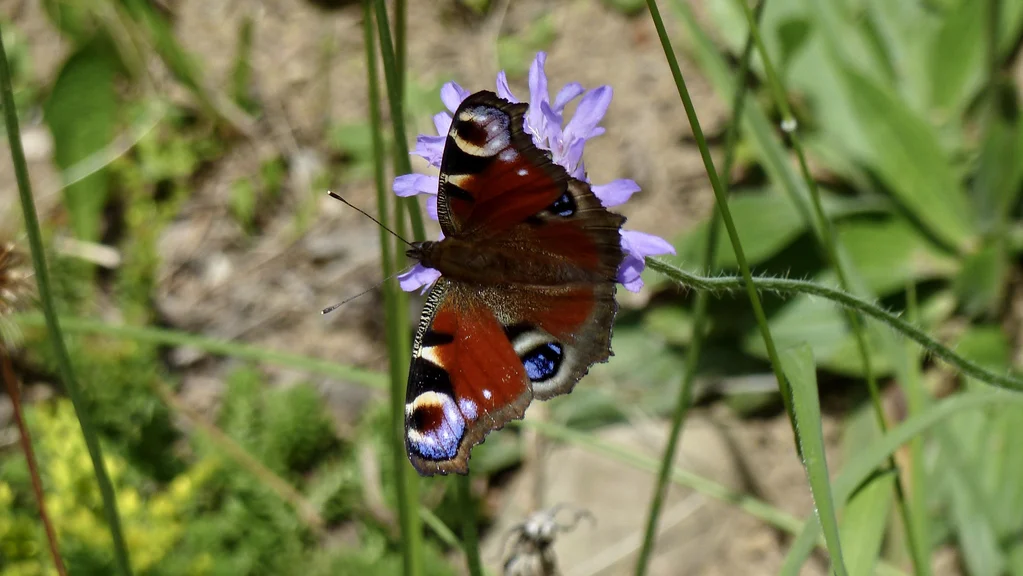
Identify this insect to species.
Aglais io
